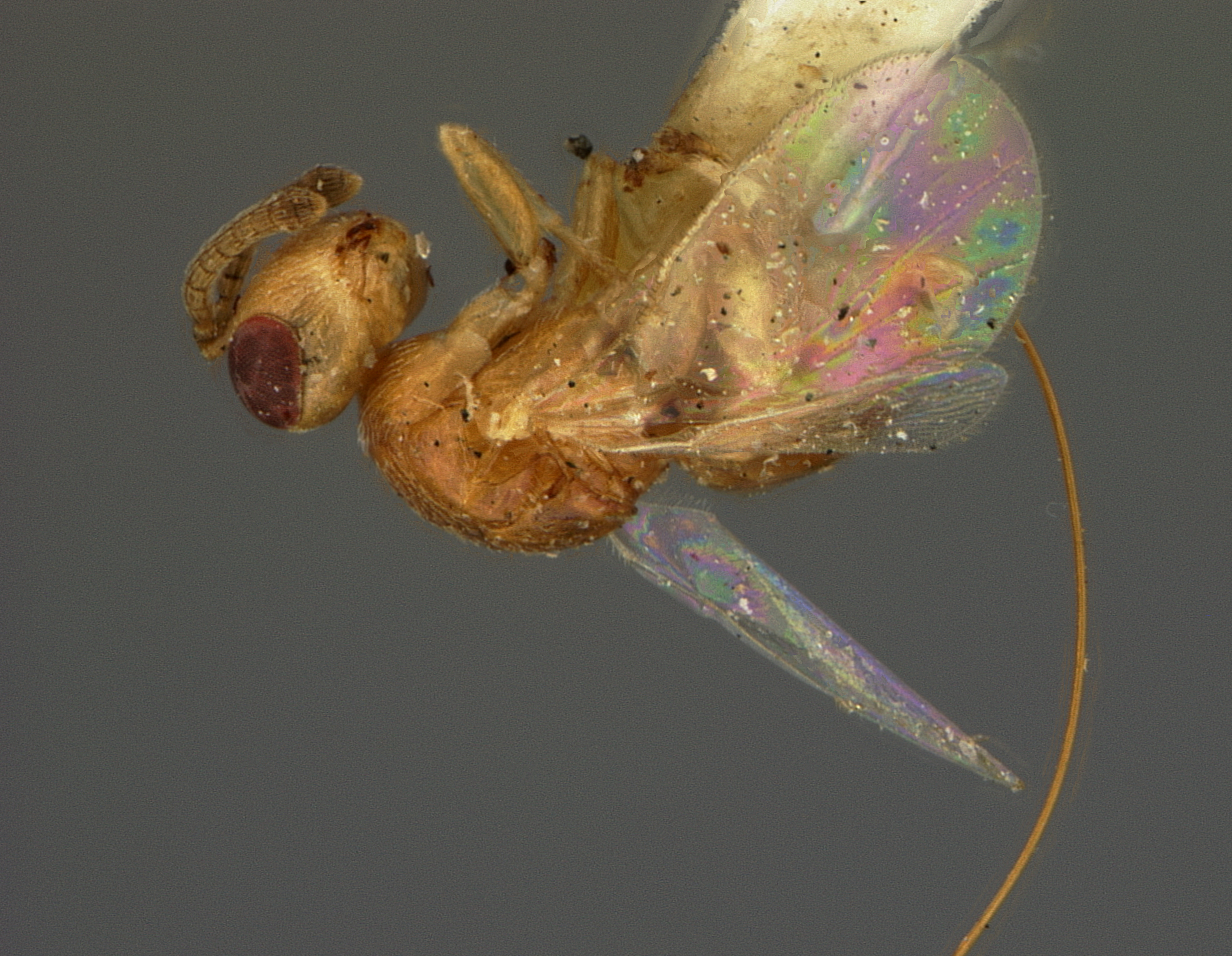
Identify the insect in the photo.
Physothorax pallidus
